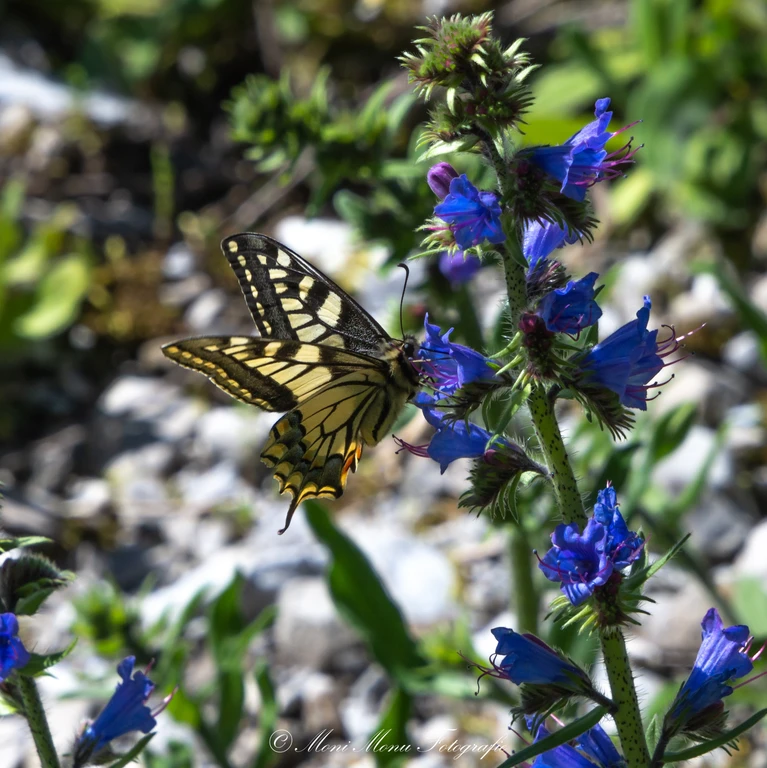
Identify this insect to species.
Papilio machaon
